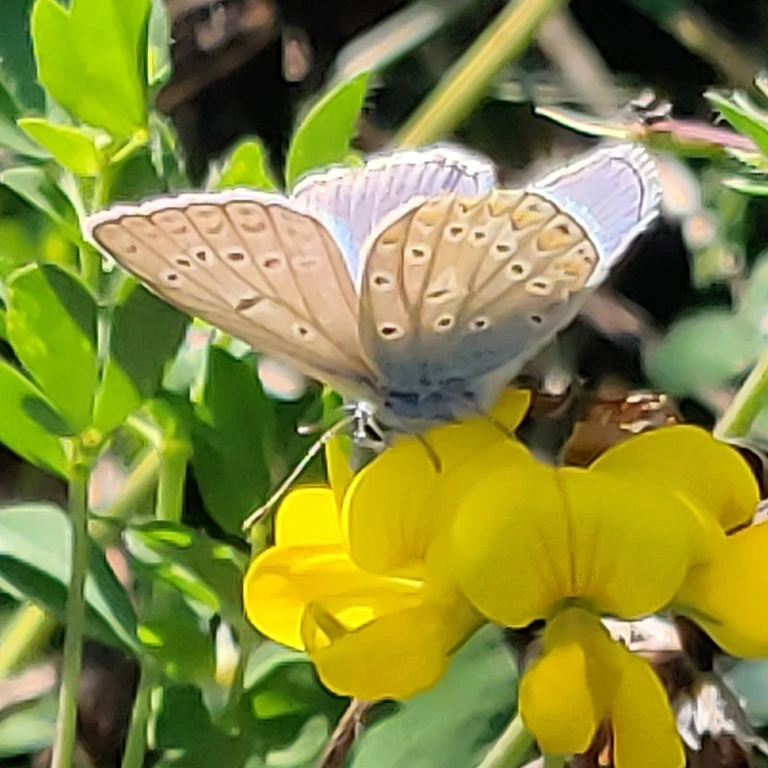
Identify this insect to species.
Polyommatus icarus
